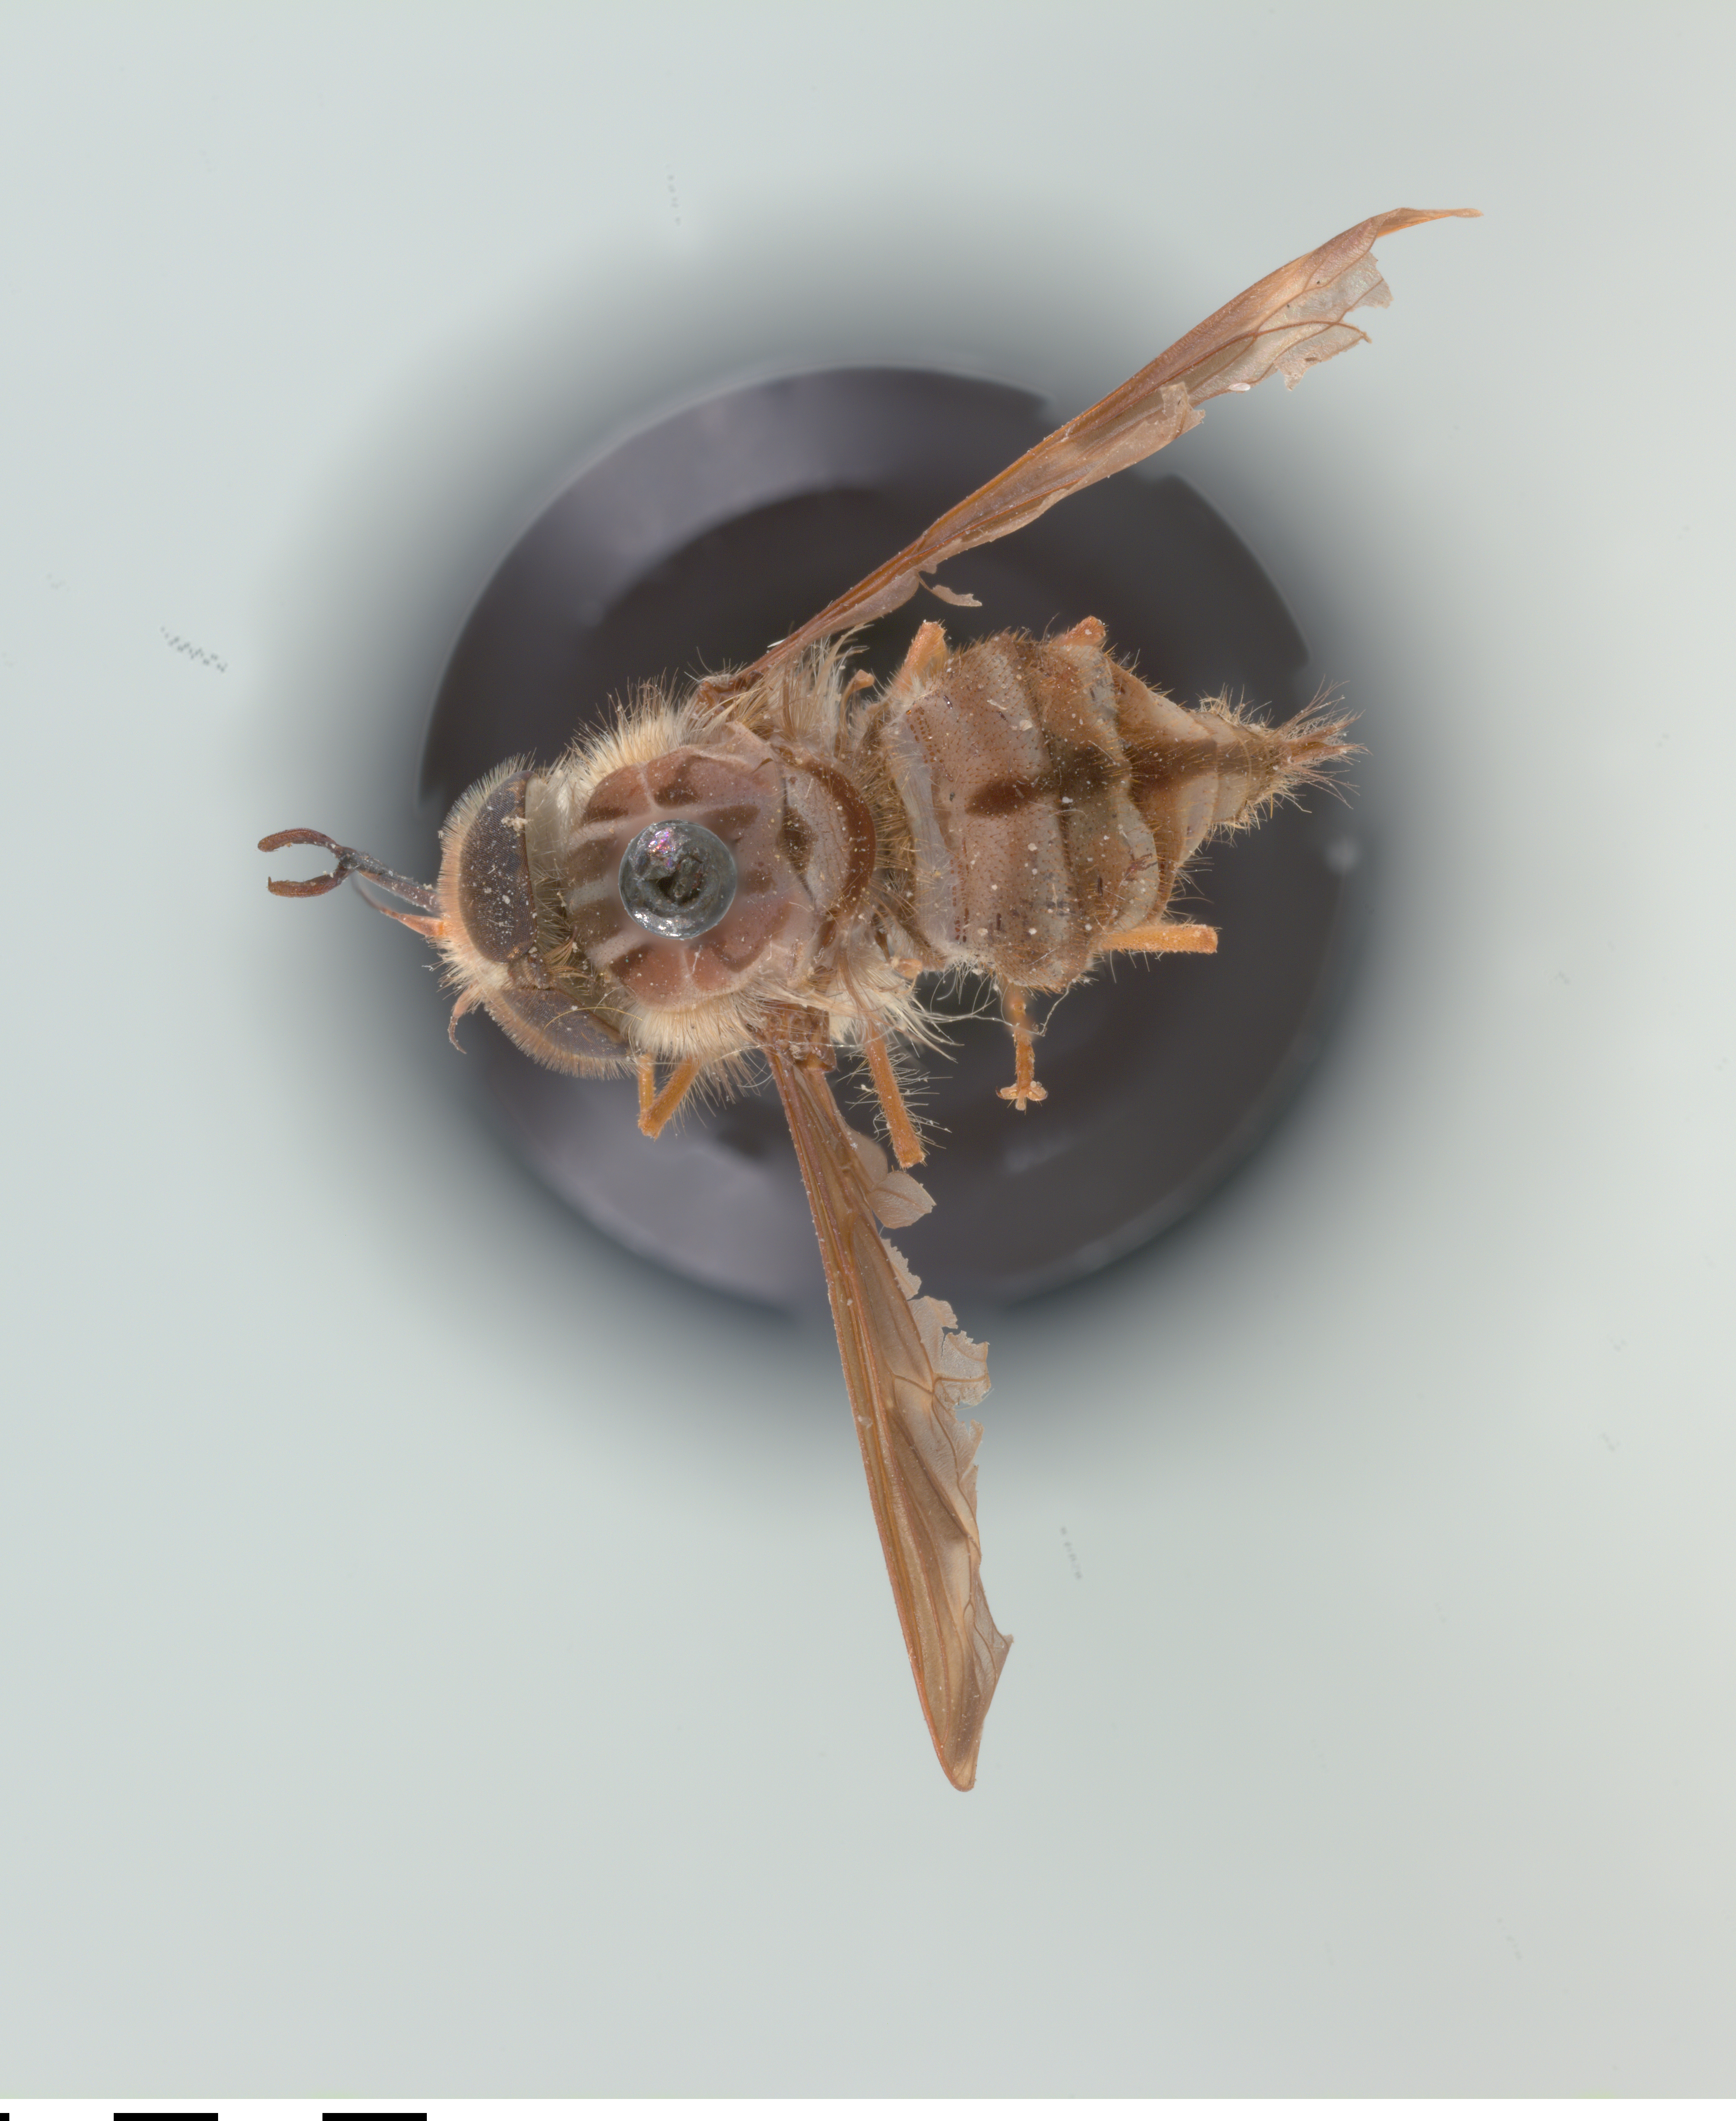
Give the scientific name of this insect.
Hirmoneura nubipennis (also Trichophthalma nubipennis)
